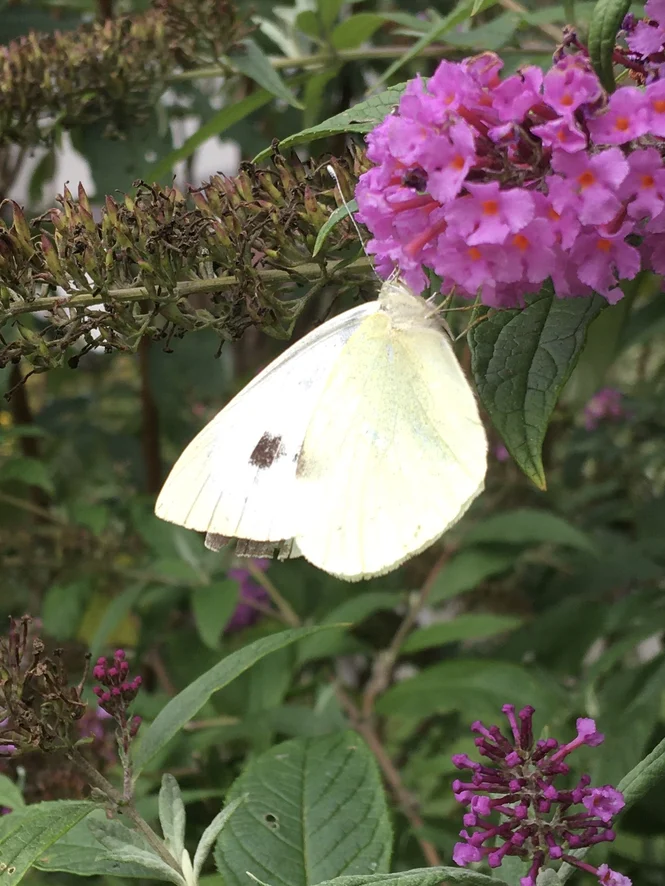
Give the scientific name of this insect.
Pieris brassicae
